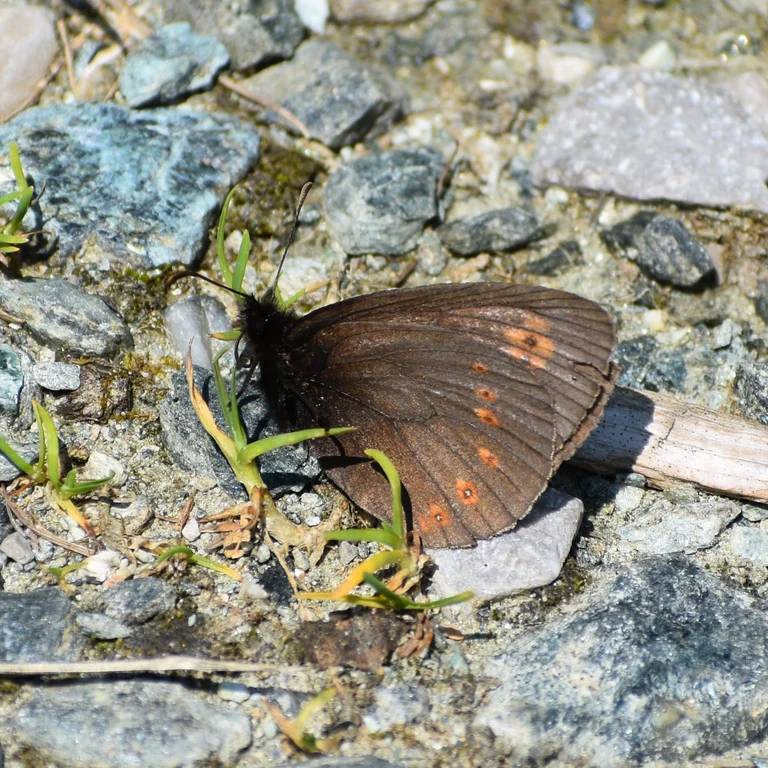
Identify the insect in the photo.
Erebia alberganus
